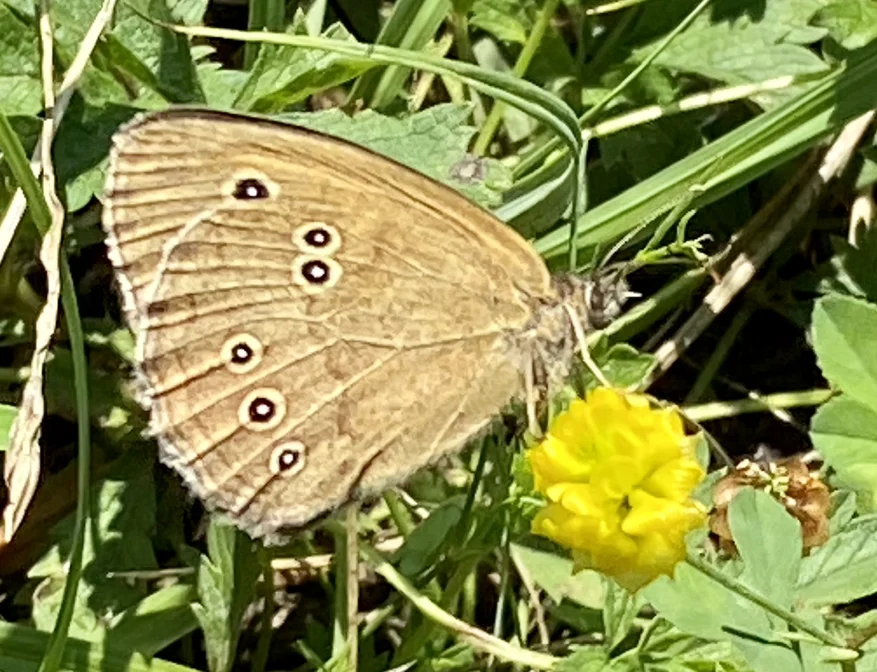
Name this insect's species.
Aphantopus hyperantus
